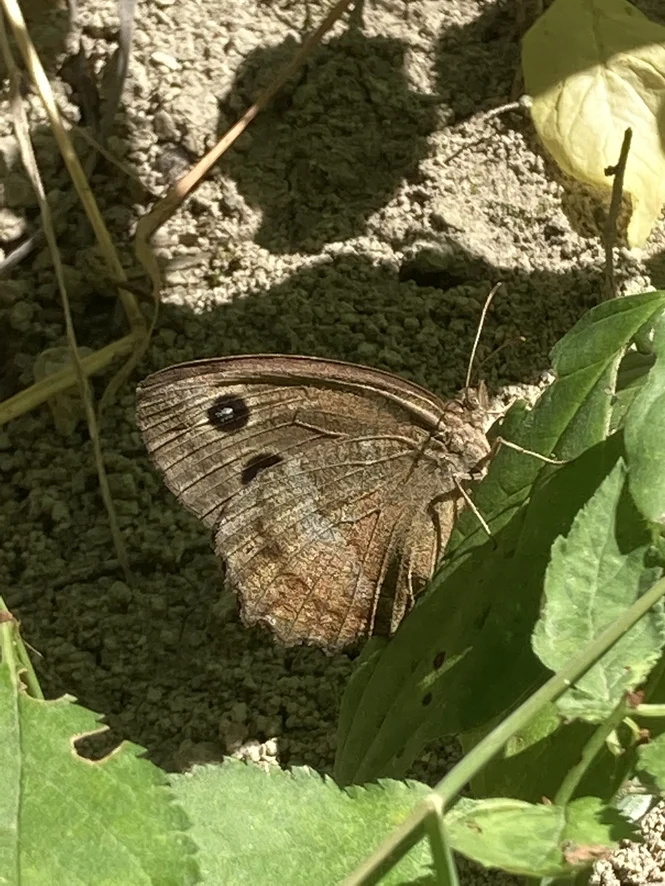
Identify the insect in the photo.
Minois dryas
